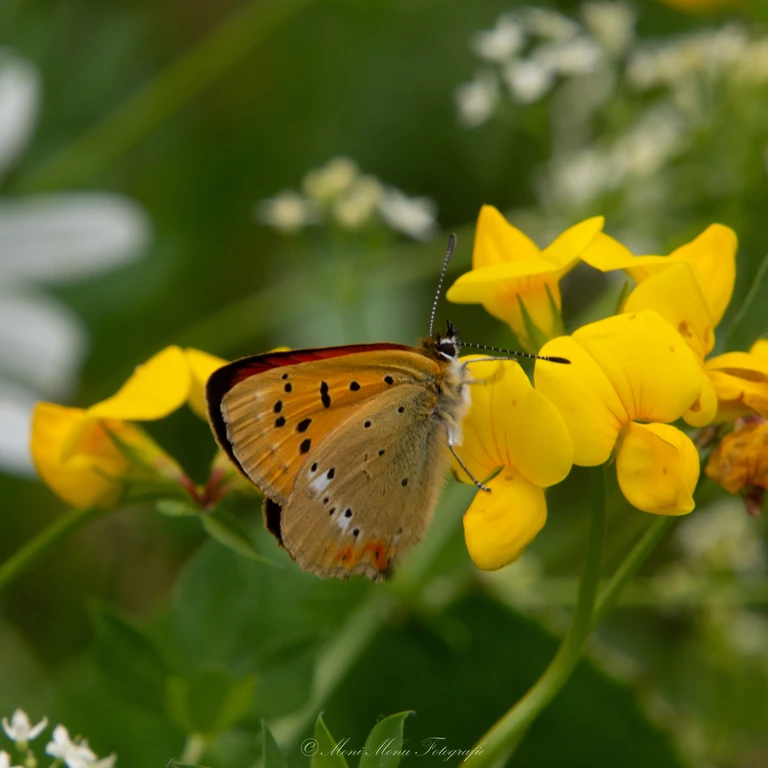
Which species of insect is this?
Lycaena virgaureae
